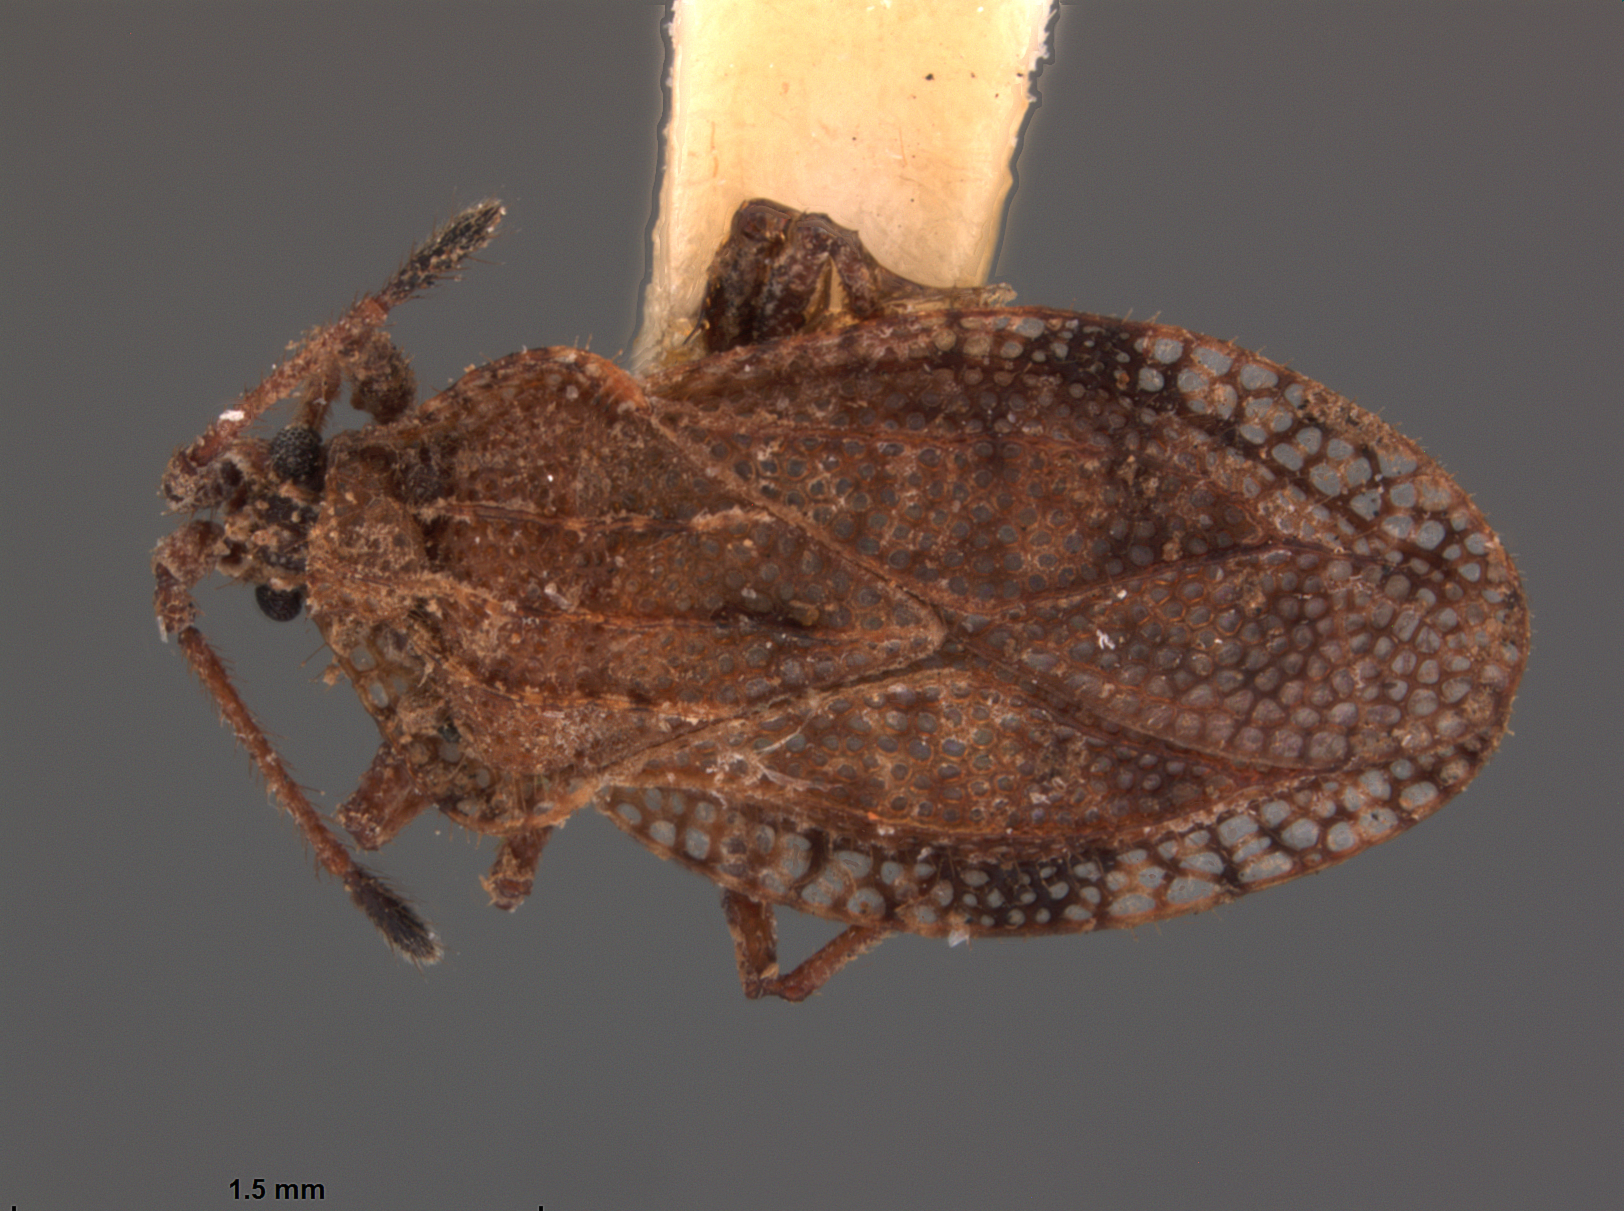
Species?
Tingis shaowuana
